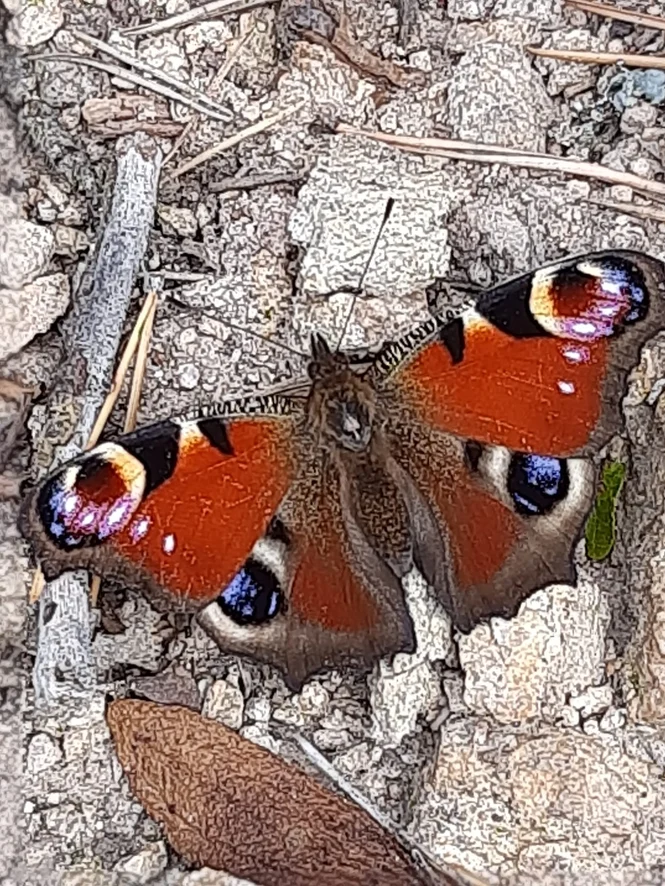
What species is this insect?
Aglais io
